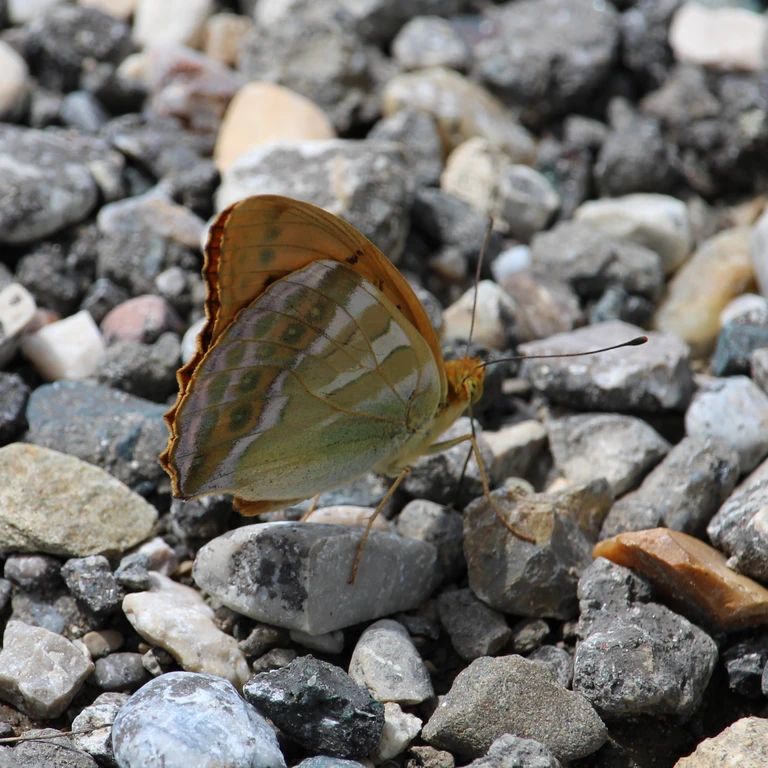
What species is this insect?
Argynnis paphia
